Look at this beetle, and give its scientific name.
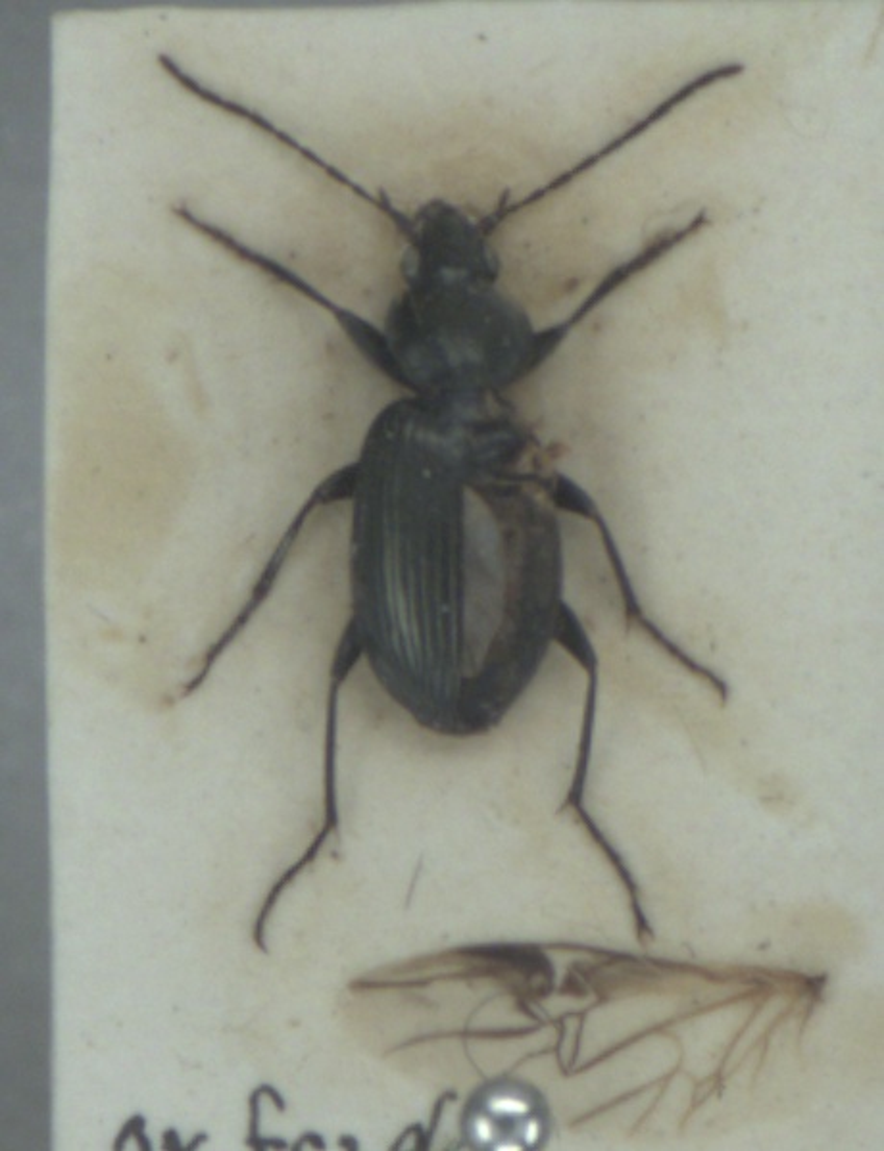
Agonum viduum
